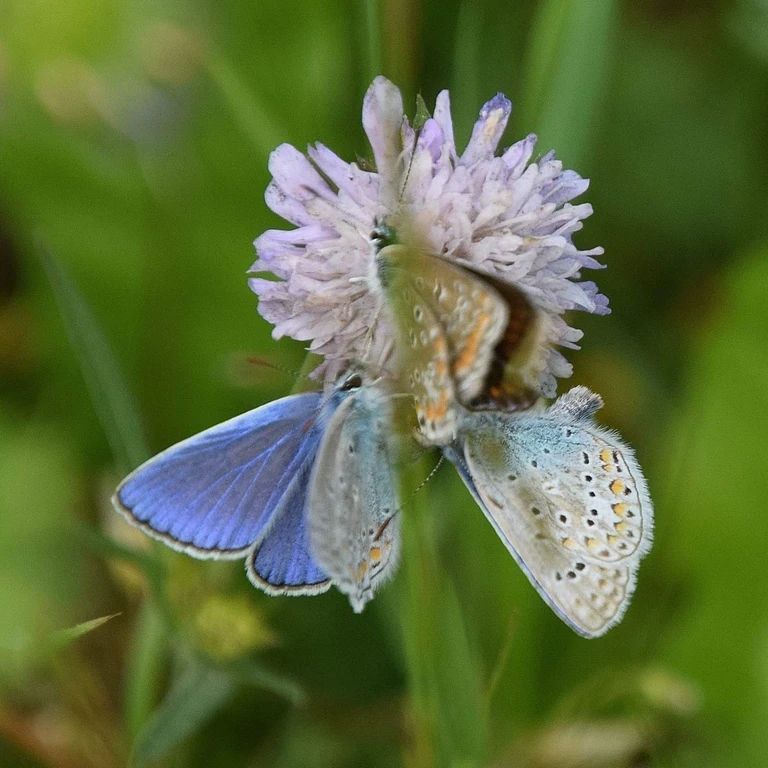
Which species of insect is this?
Polyommatus icarus
